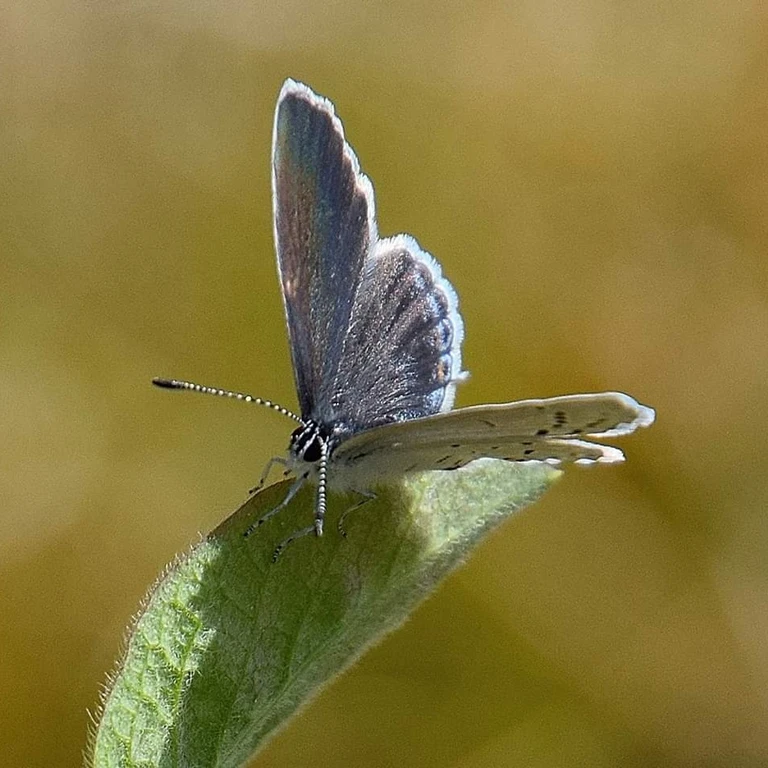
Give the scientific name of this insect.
Cupido argiades (also Elkalyce argiades)
